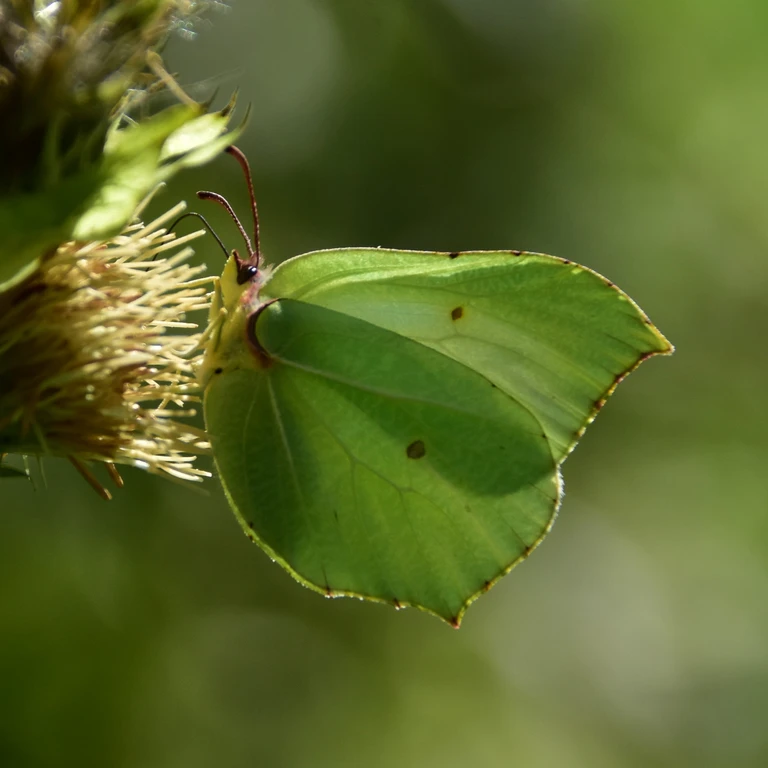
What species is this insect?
Gonepteryx rhamni
